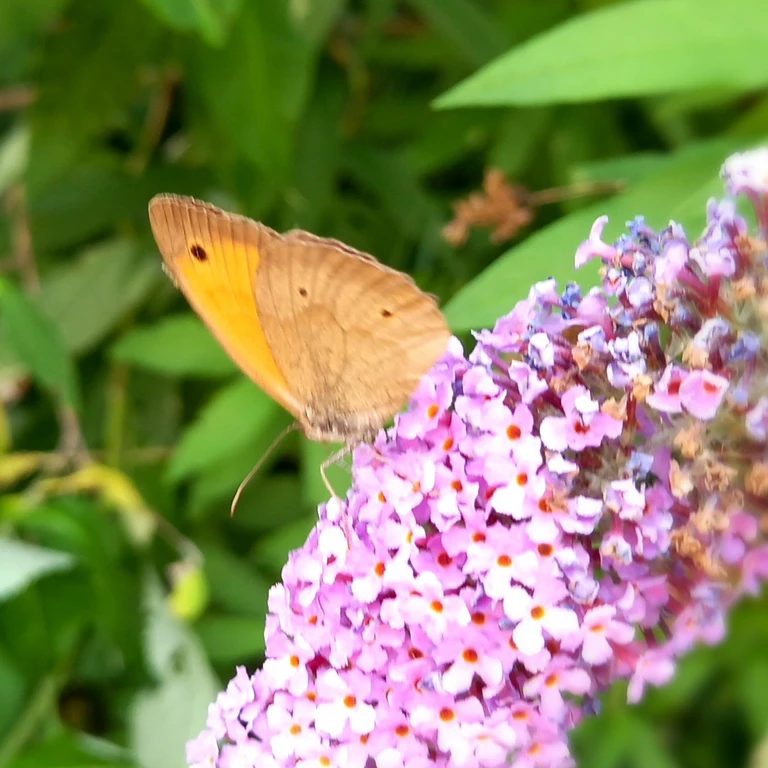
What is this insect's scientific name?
Maniola jurtina
